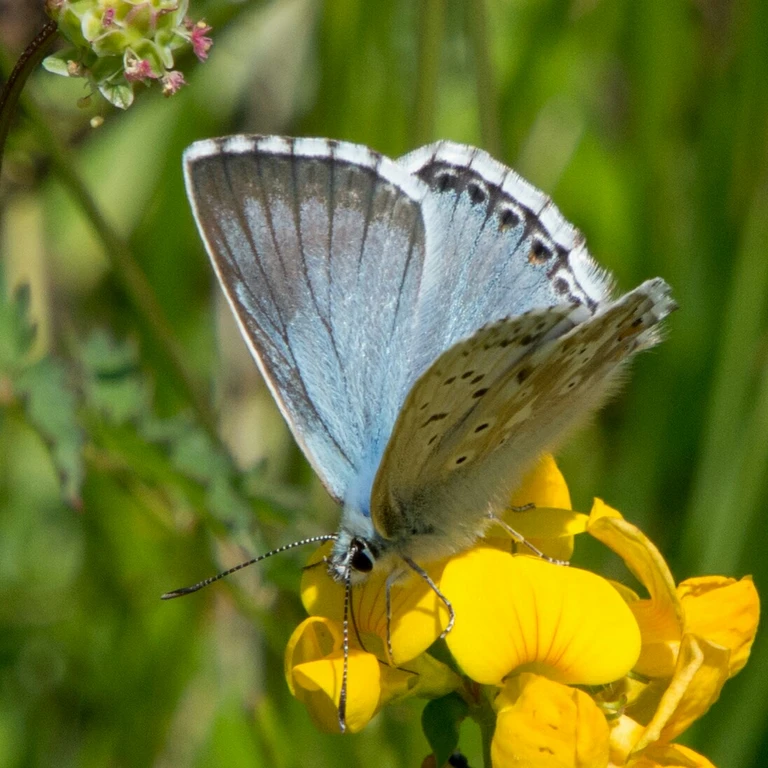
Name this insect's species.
Lysandra coridon
